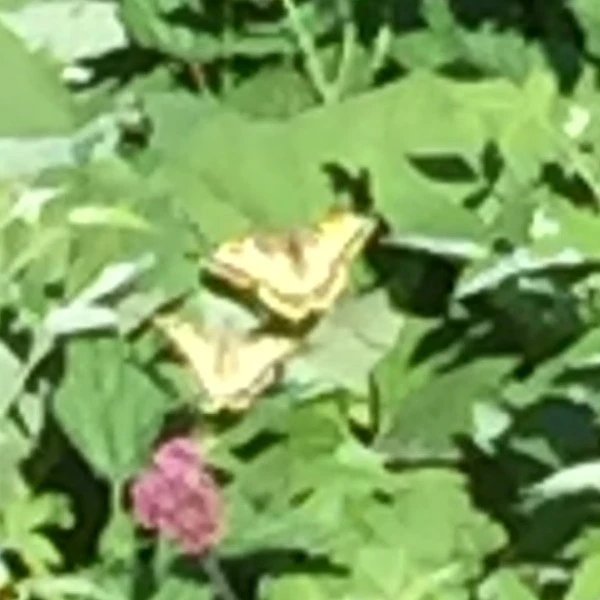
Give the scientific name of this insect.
Papilio machaon
